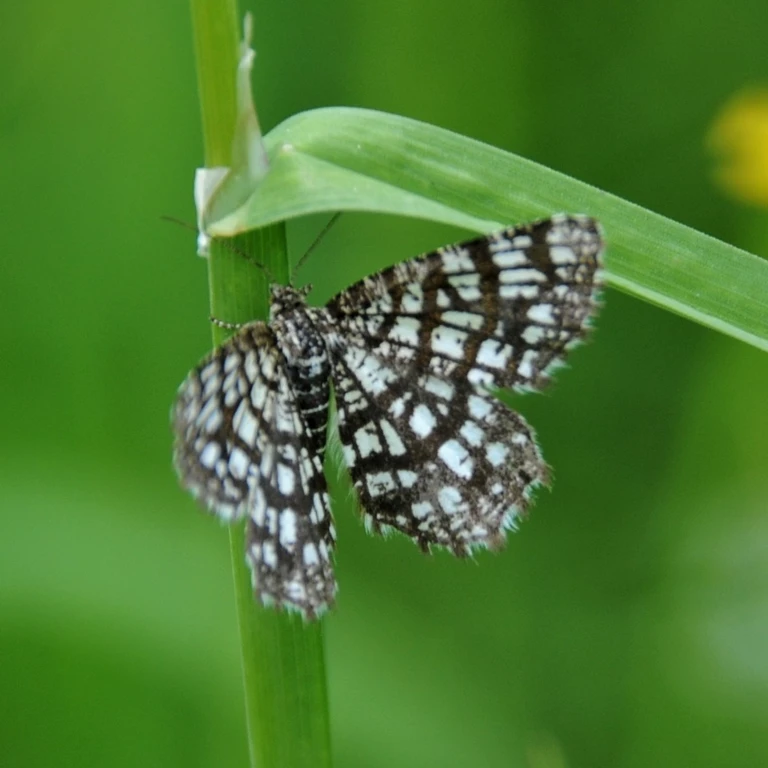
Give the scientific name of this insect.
Chiasmia clathrata
